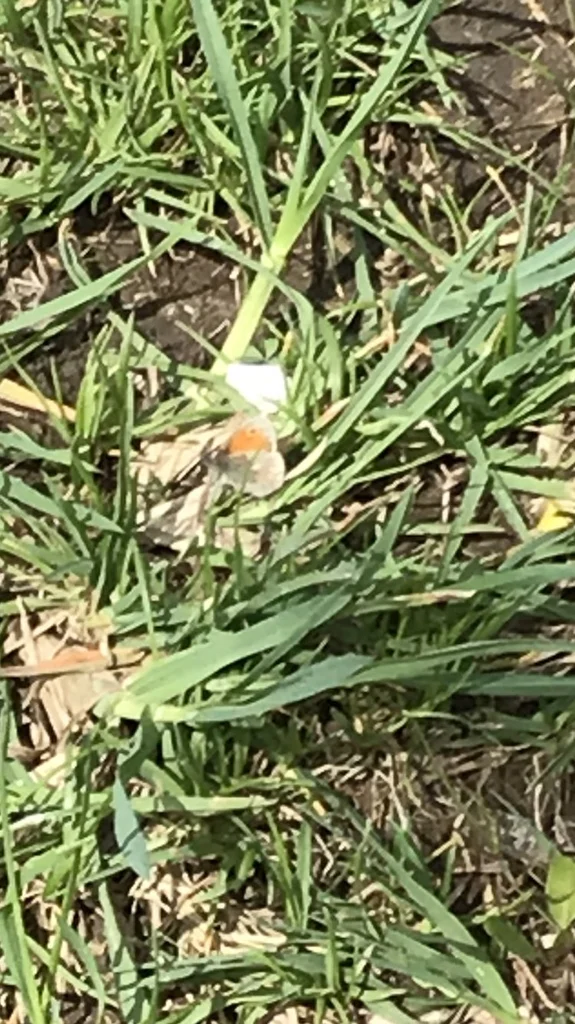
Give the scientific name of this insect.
Coenonympha pamphilus
